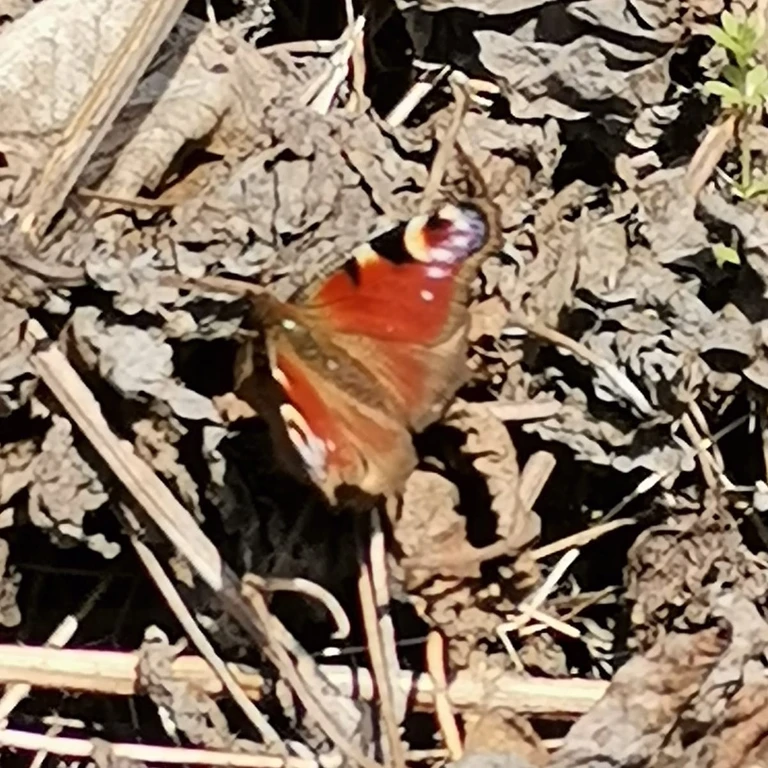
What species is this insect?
Aglais io
